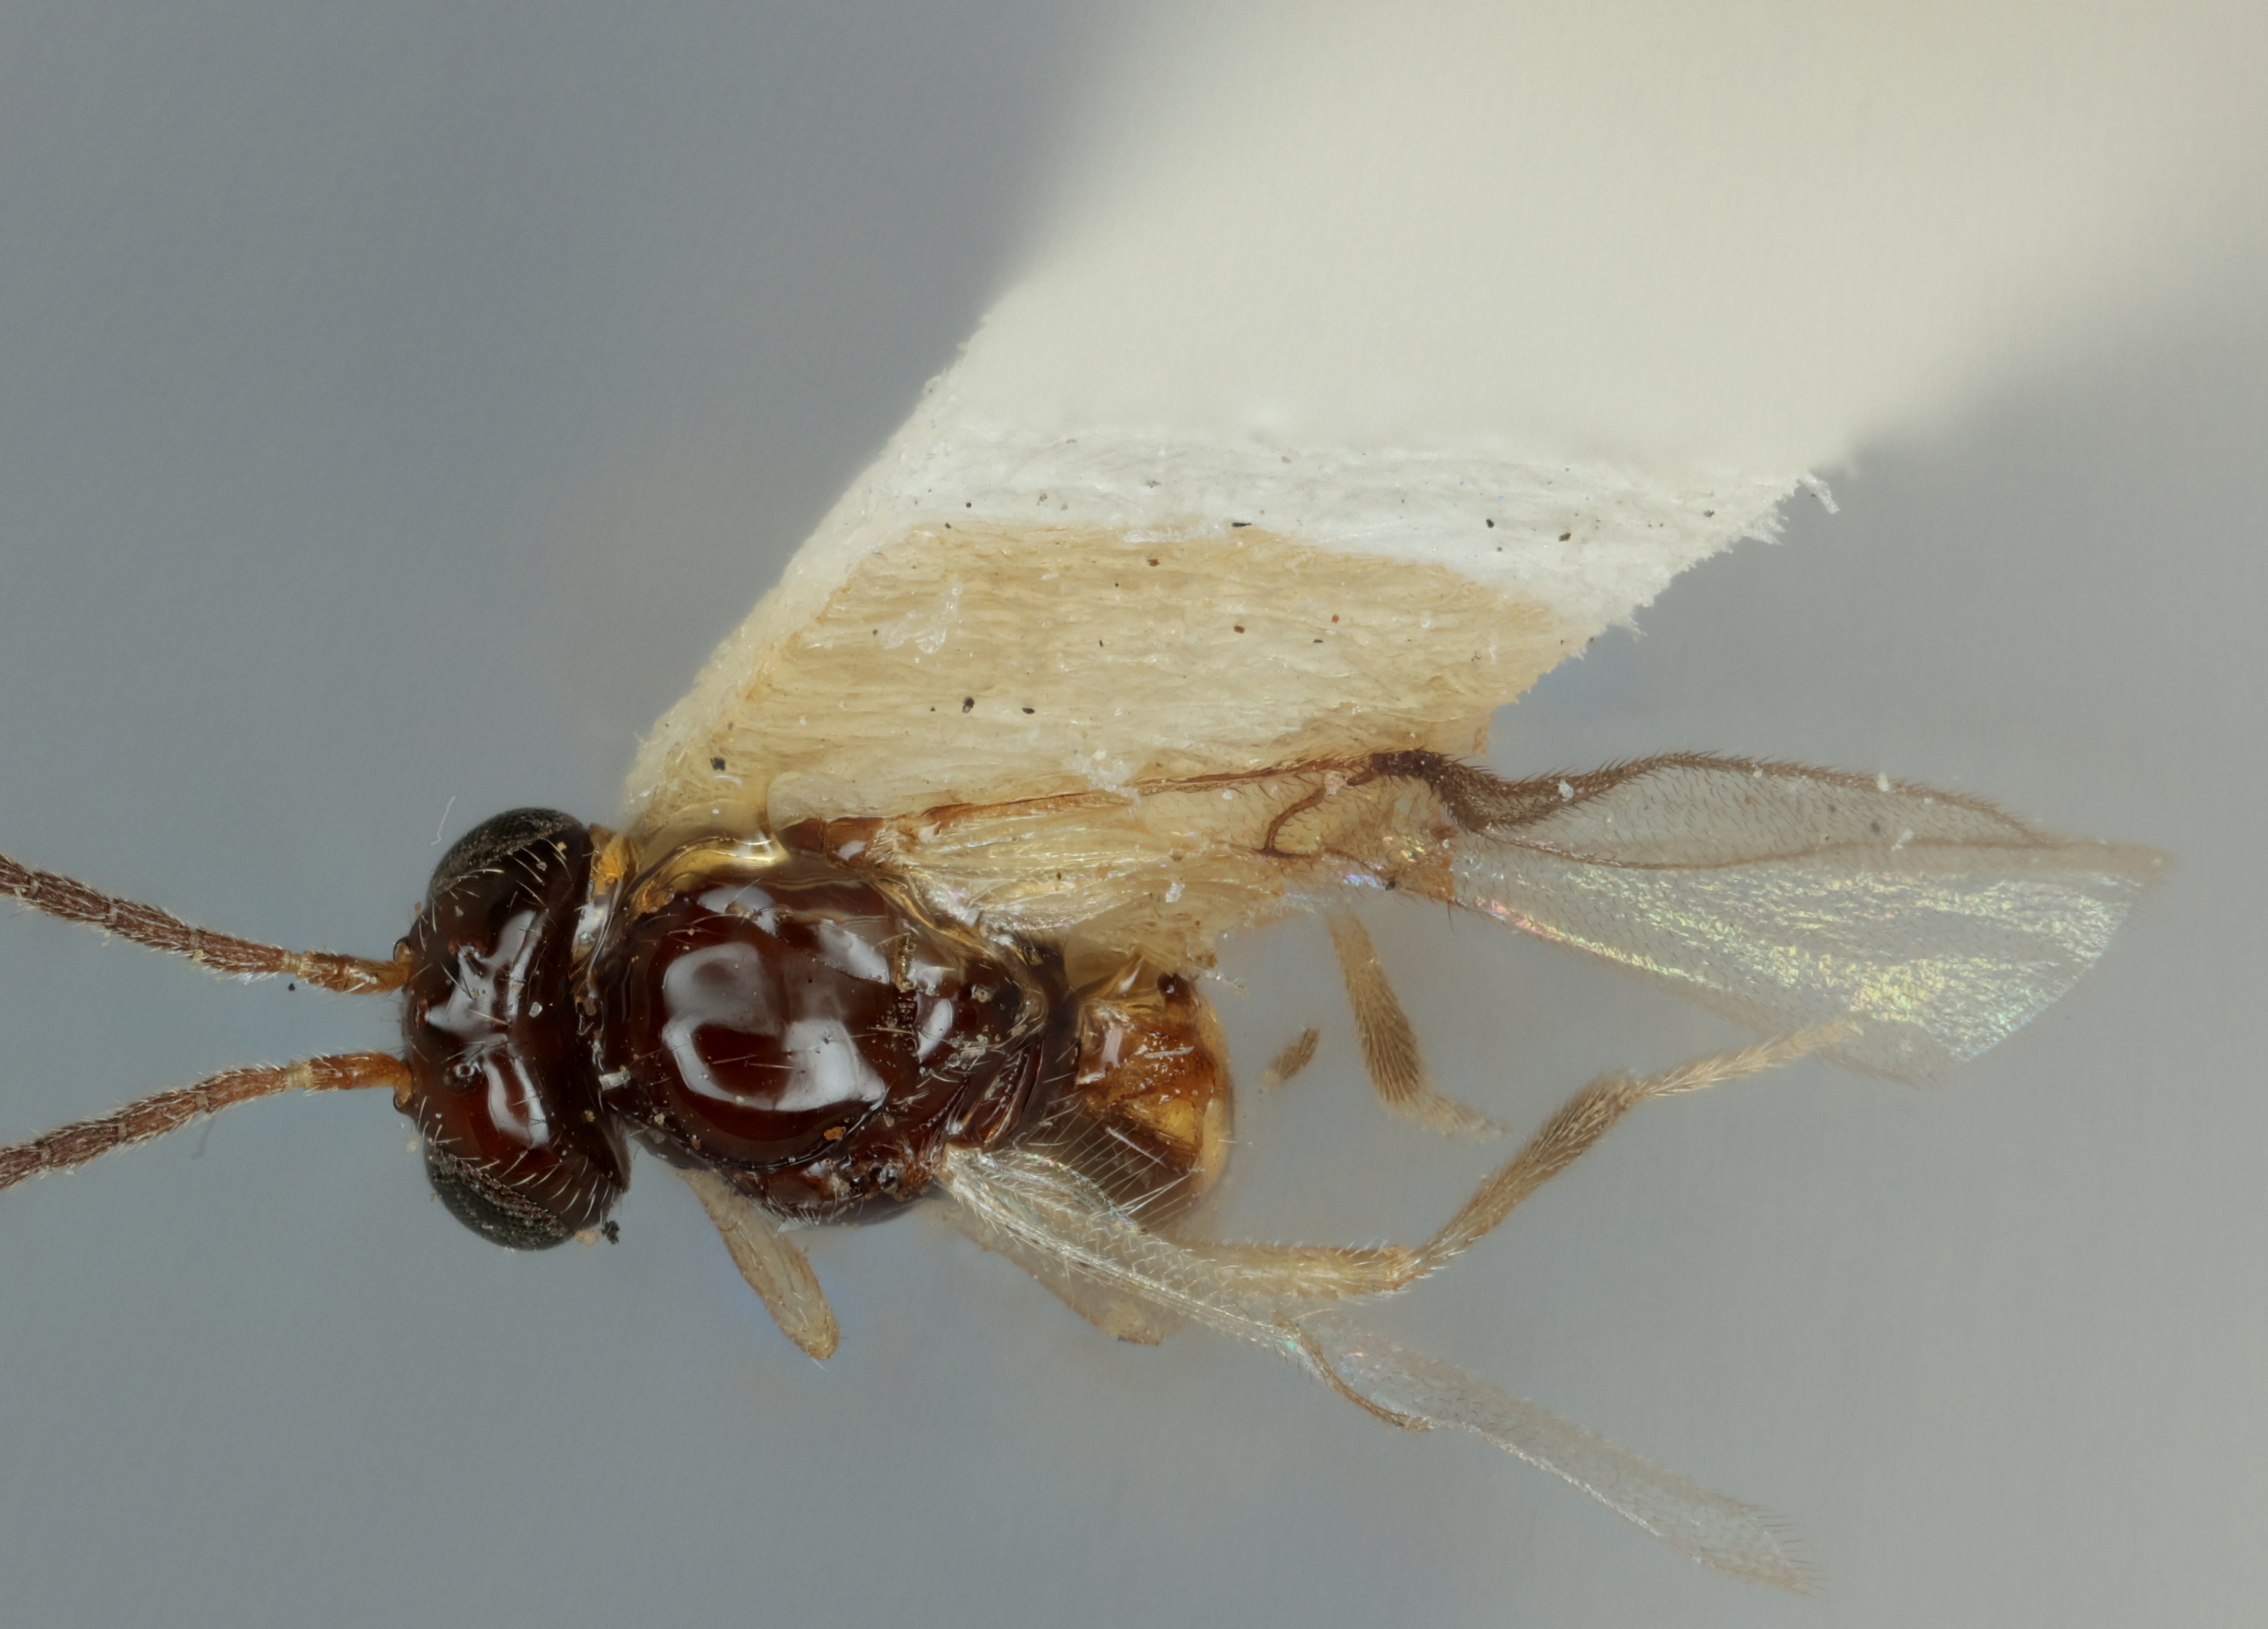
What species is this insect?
Opius aliricidiae
